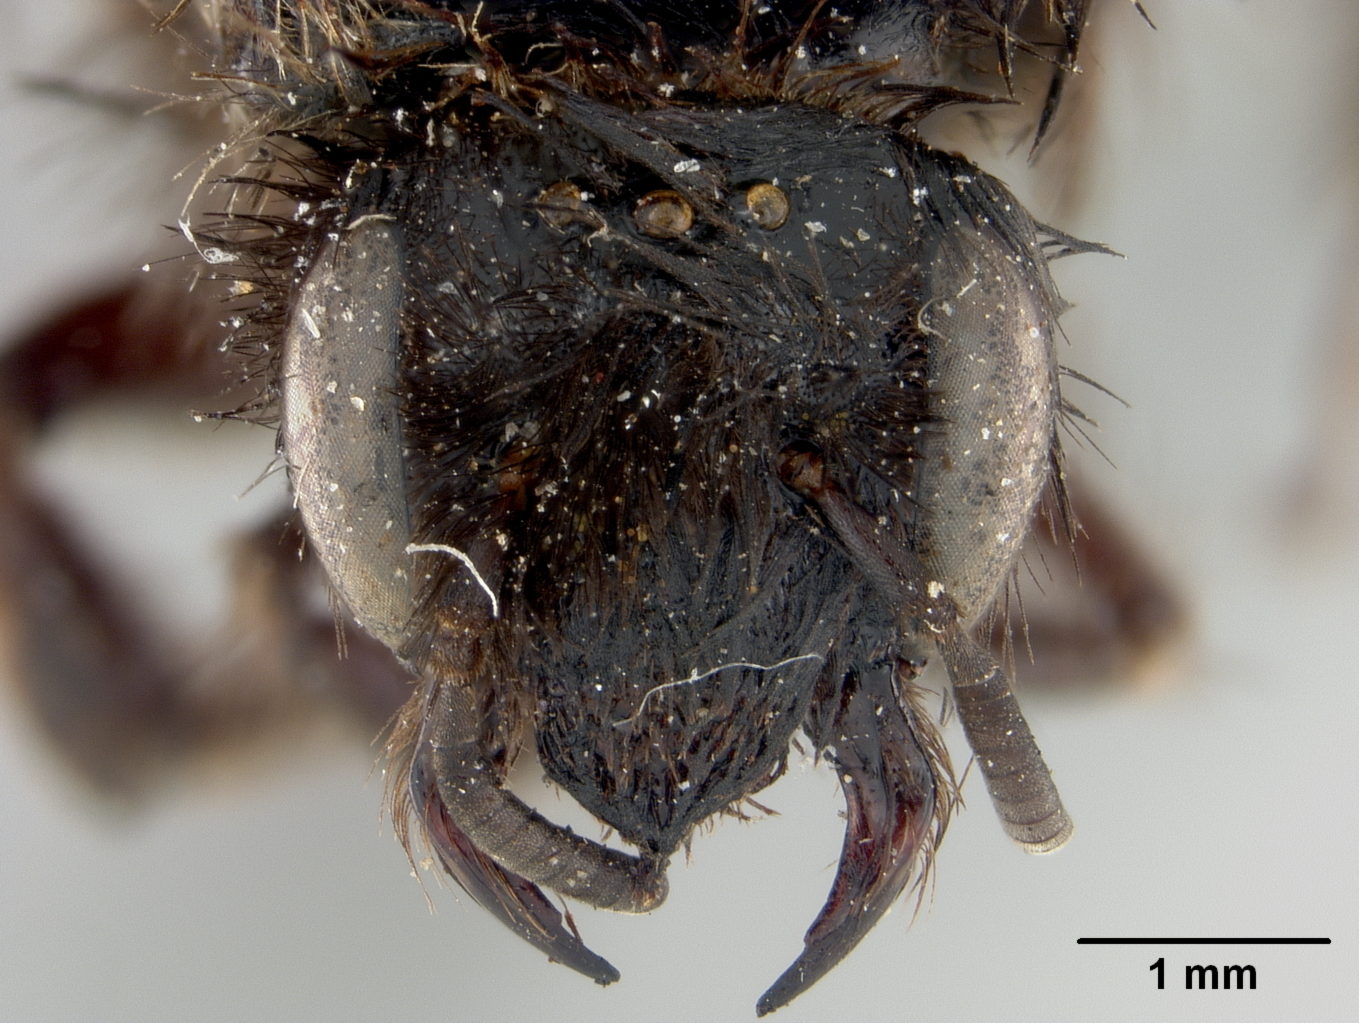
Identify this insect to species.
Coquillettapis melittoides
